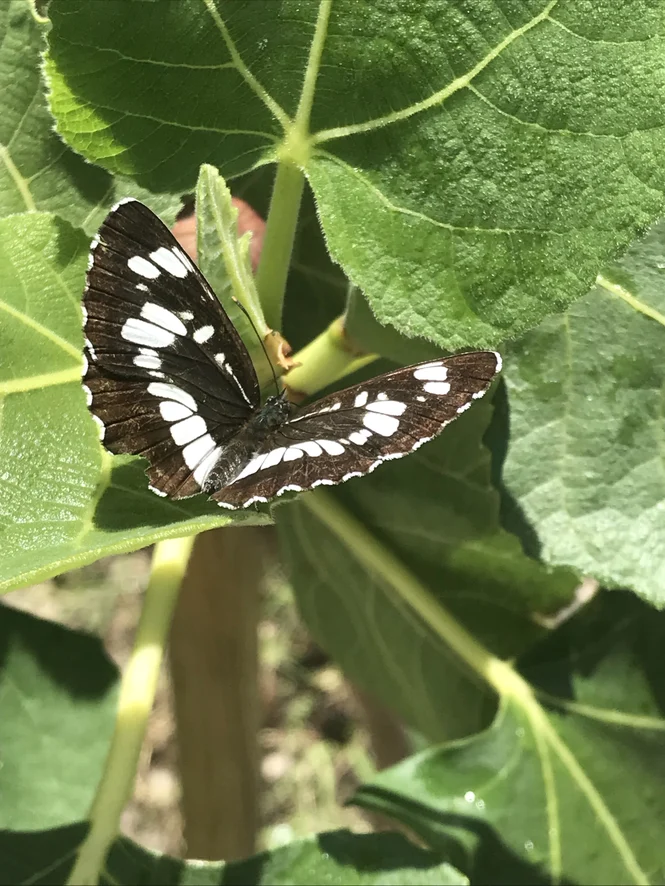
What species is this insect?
Neptis rivularis
